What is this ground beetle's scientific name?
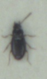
Elaphropus walkerianus
